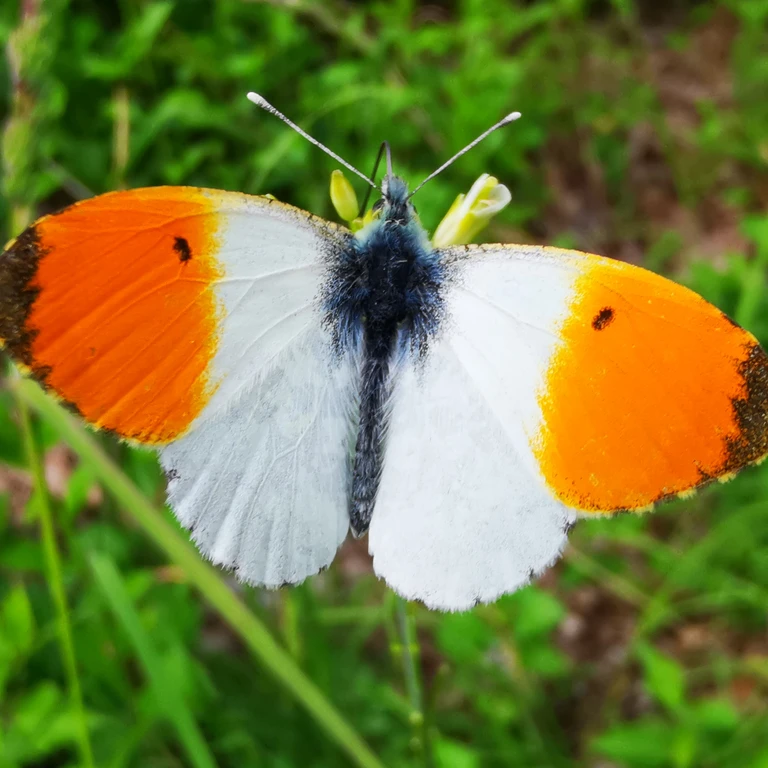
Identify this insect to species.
Anthocharis cardamines
